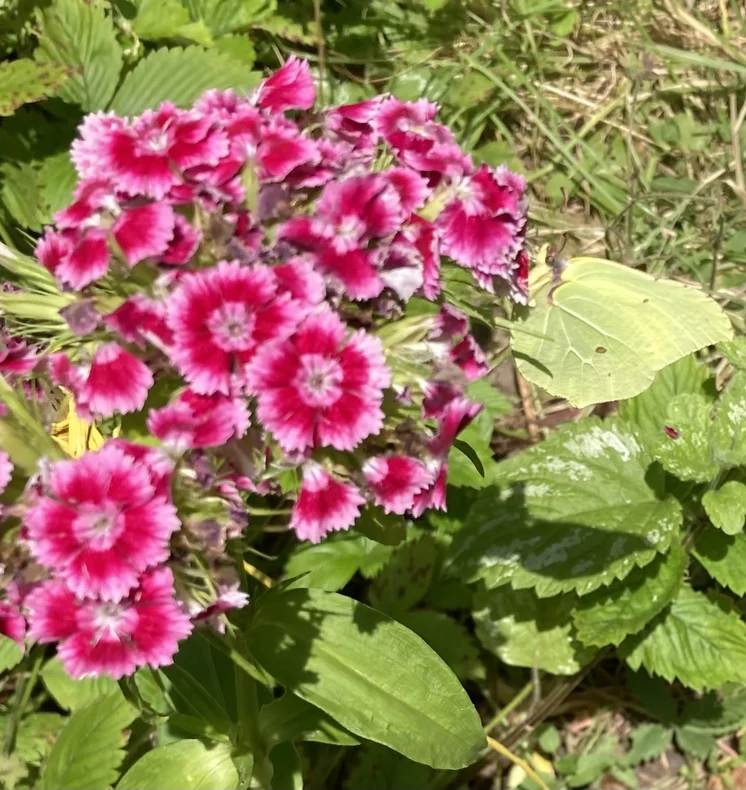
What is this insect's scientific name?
Gonepteryx rhamni
